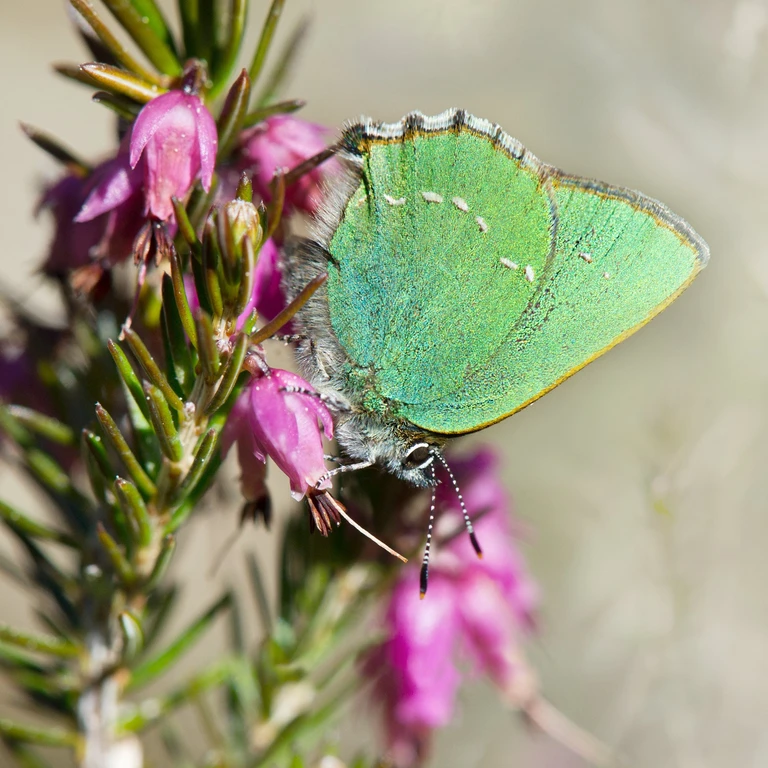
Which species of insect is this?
Callophrys rubi
